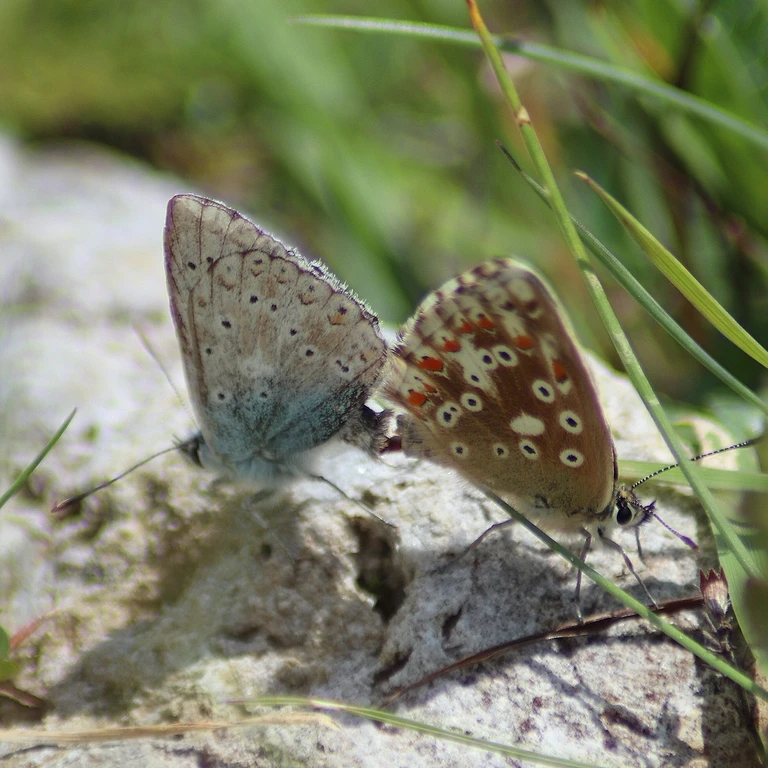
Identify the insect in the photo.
Lysandra coridon
